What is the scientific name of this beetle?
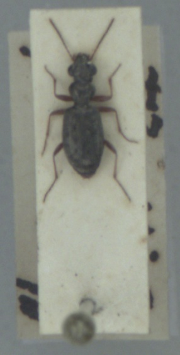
Asaphidion pallipes
